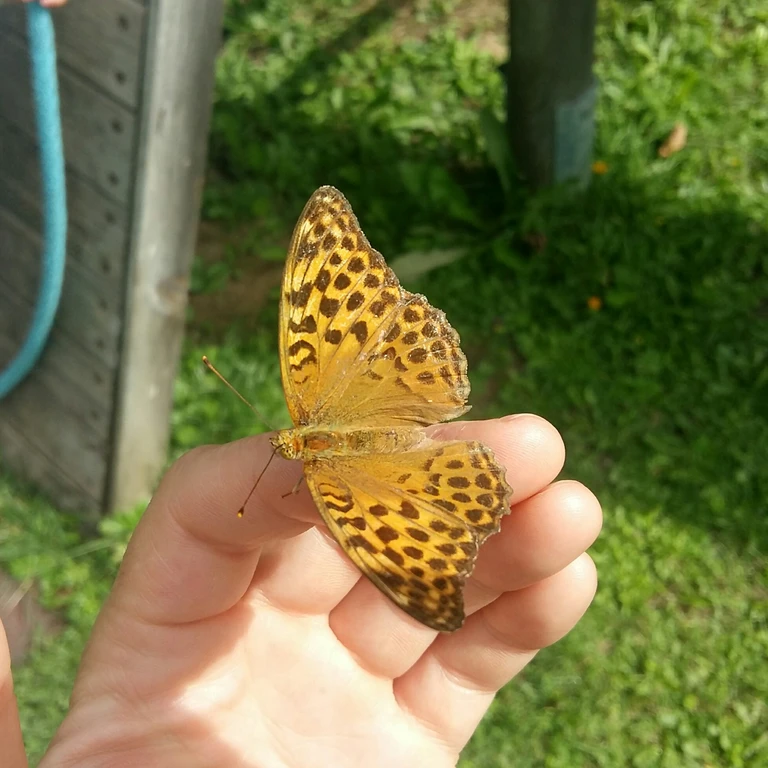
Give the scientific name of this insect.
Argynnis paphia
